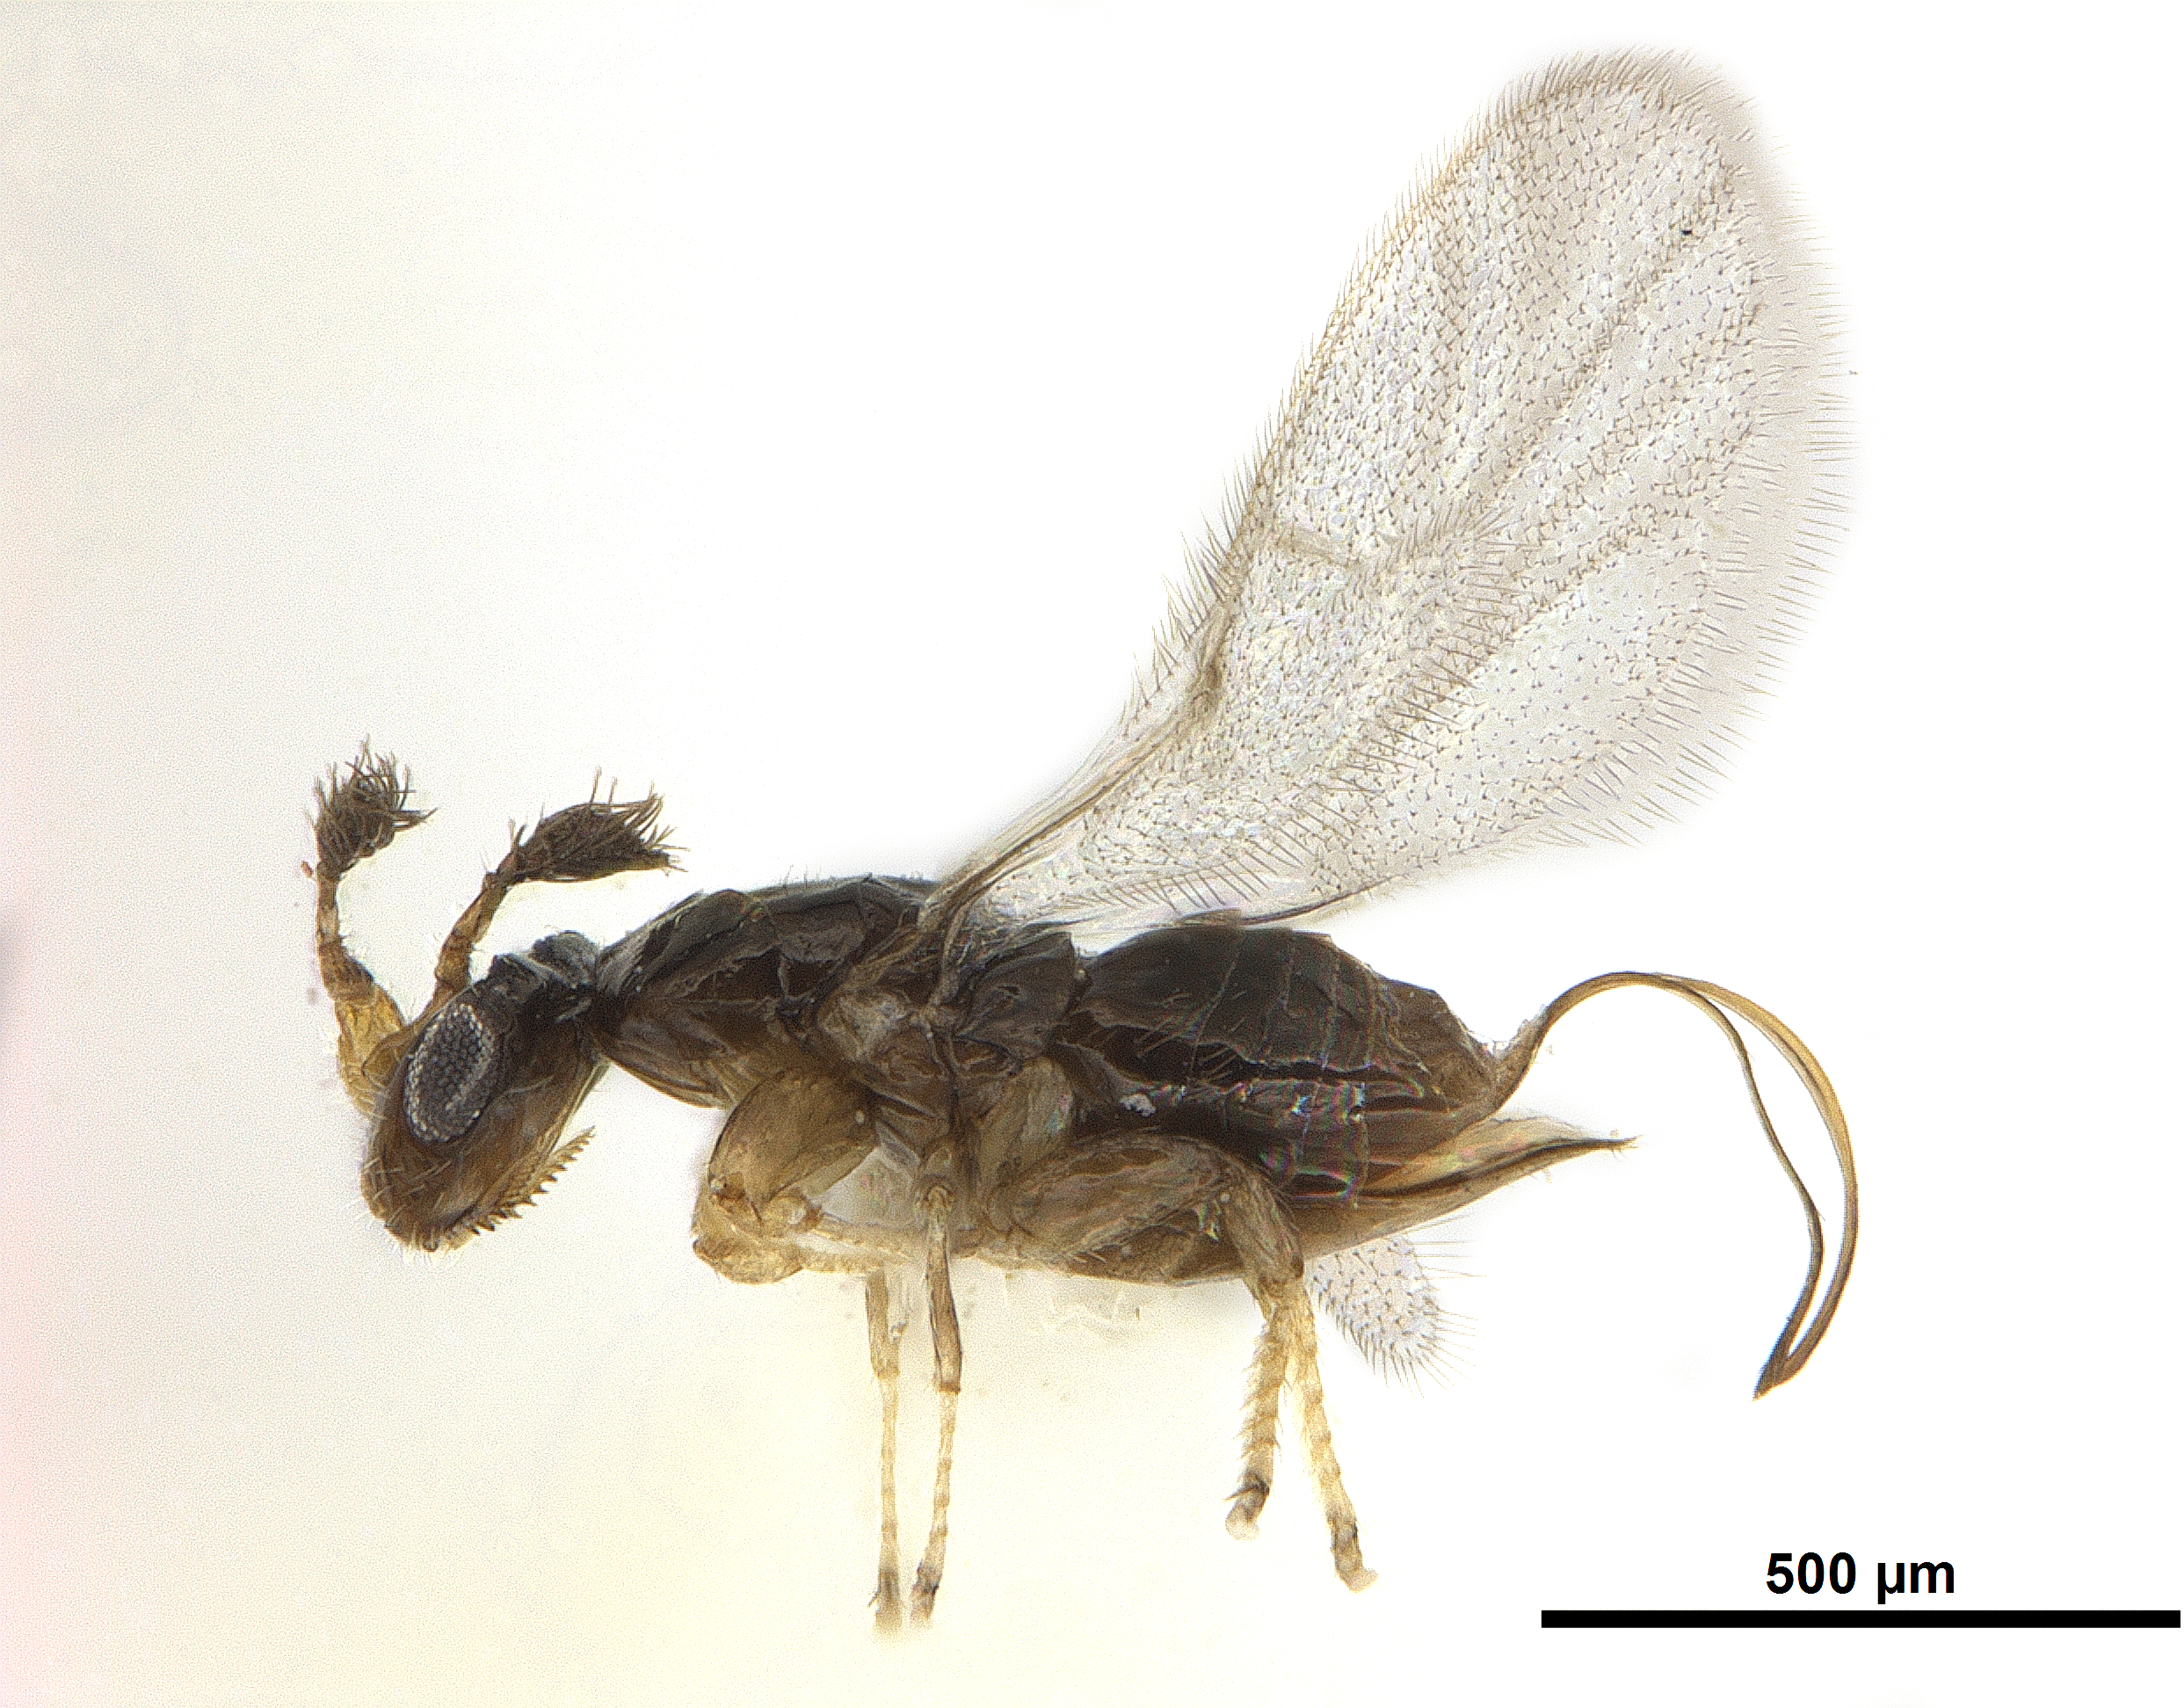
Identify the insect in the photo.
Eupristina verticillata
